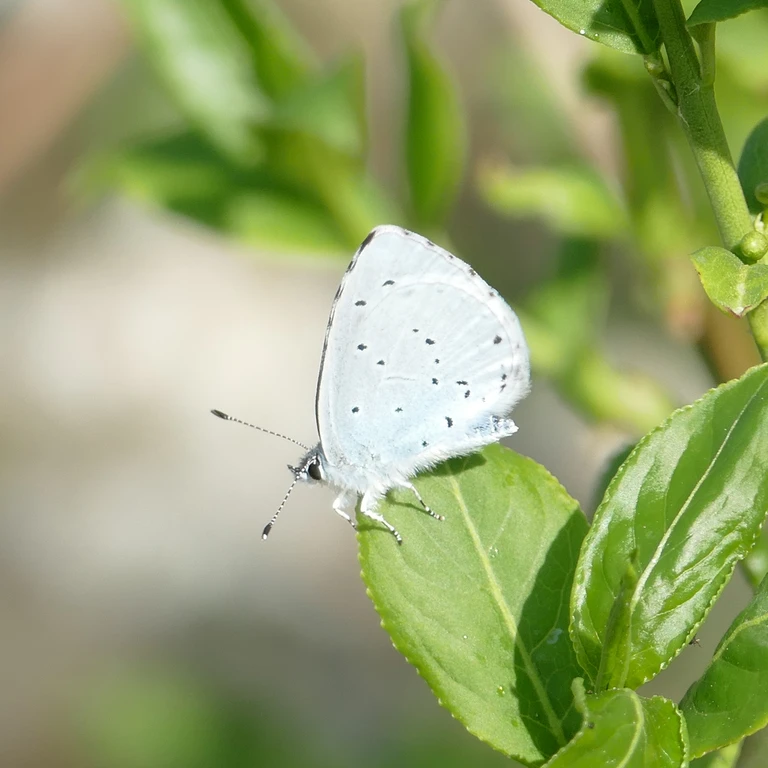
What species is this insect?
Celastrina argiolus
